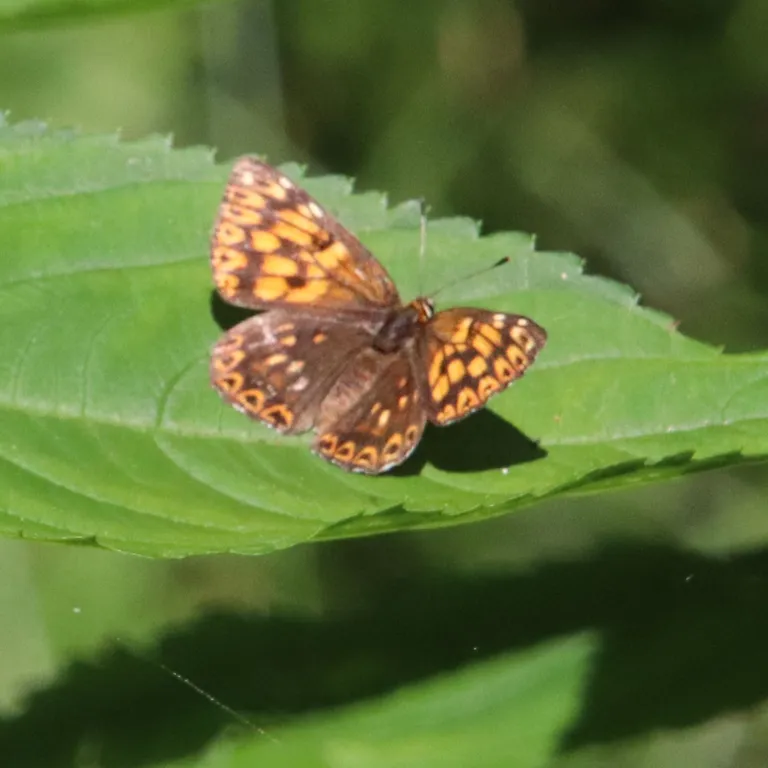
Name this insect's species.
Hamearis lucina
